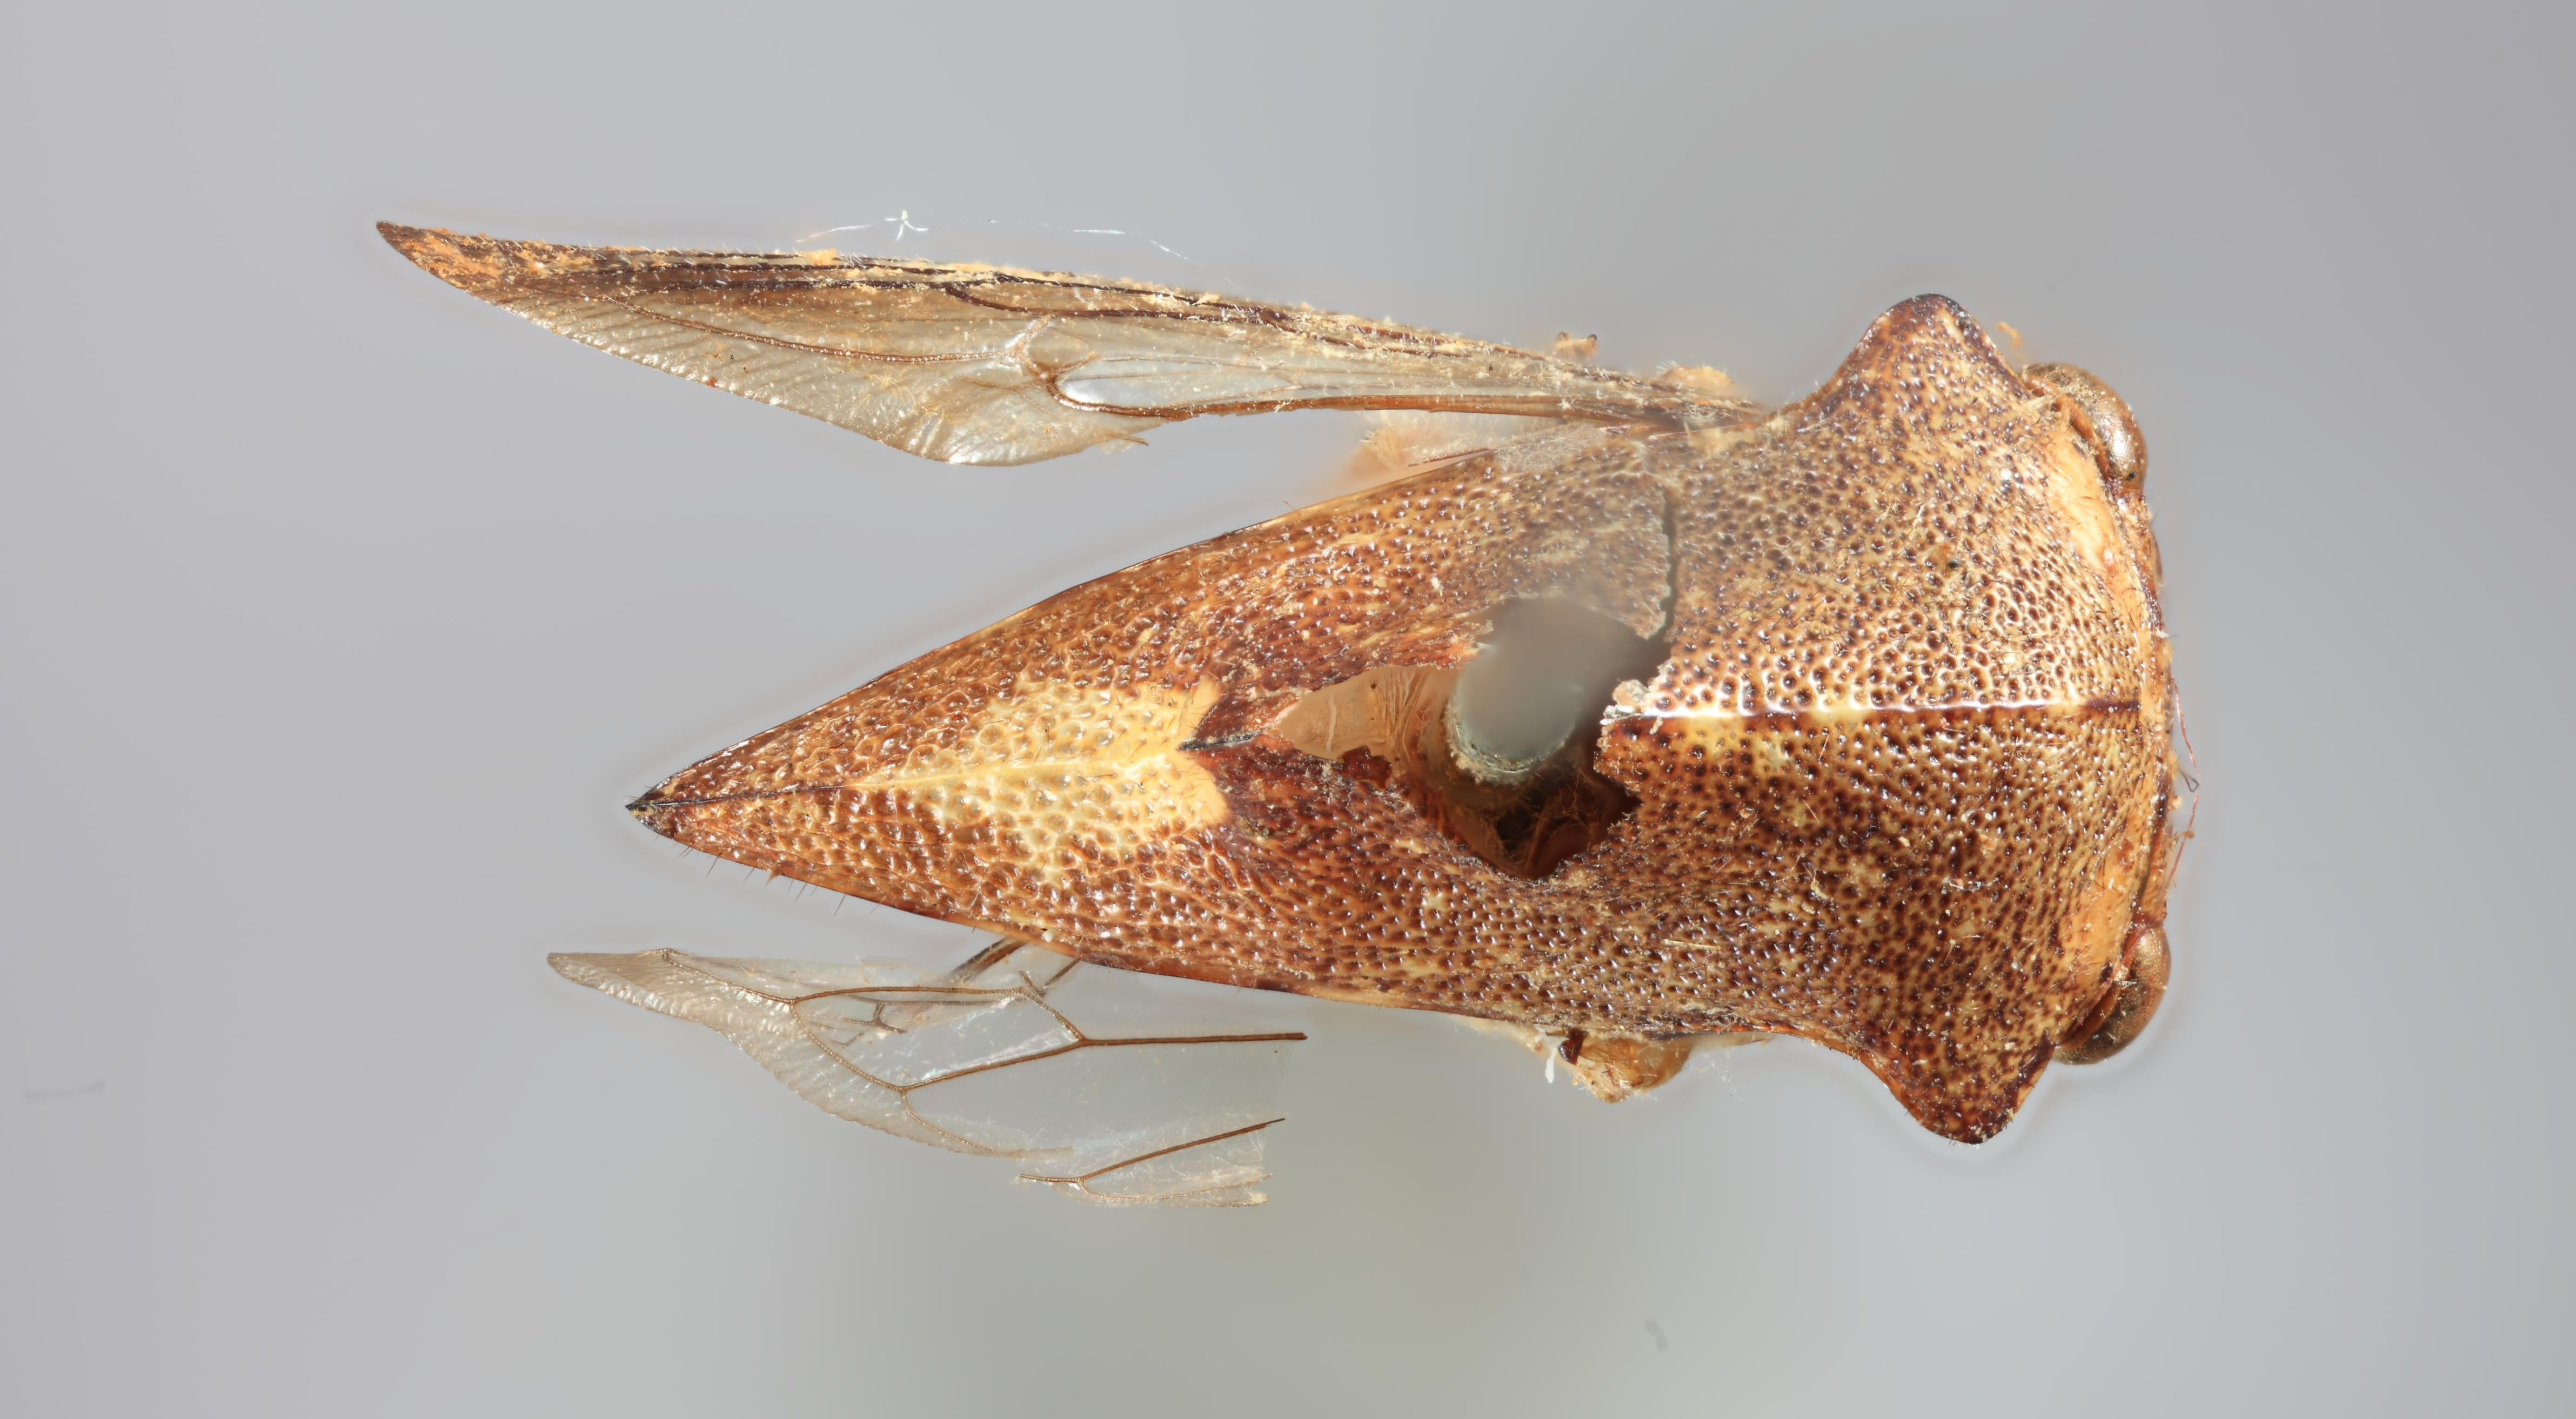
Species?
Telamona querci
